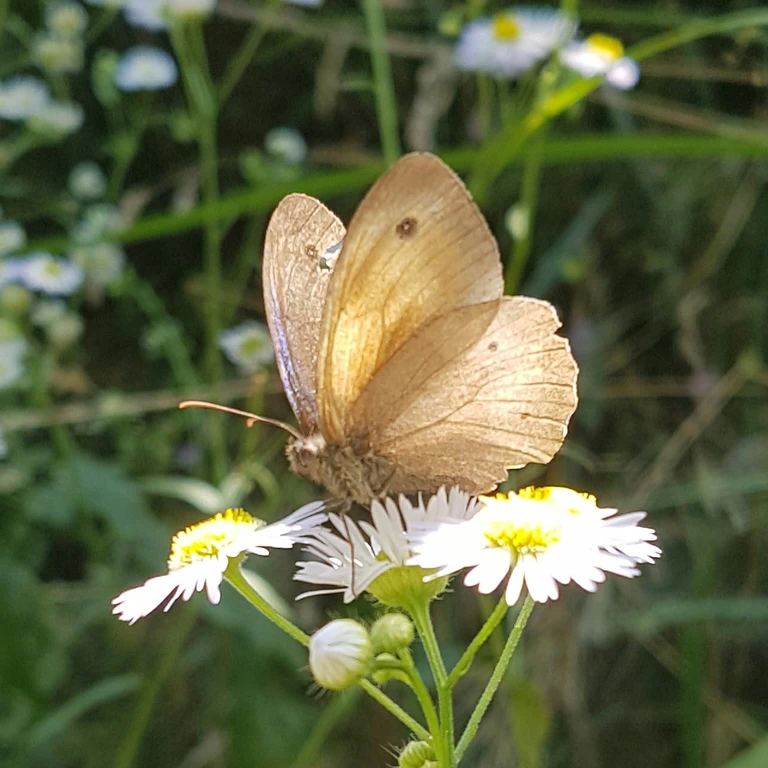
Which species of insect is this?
Maniola jurtina
